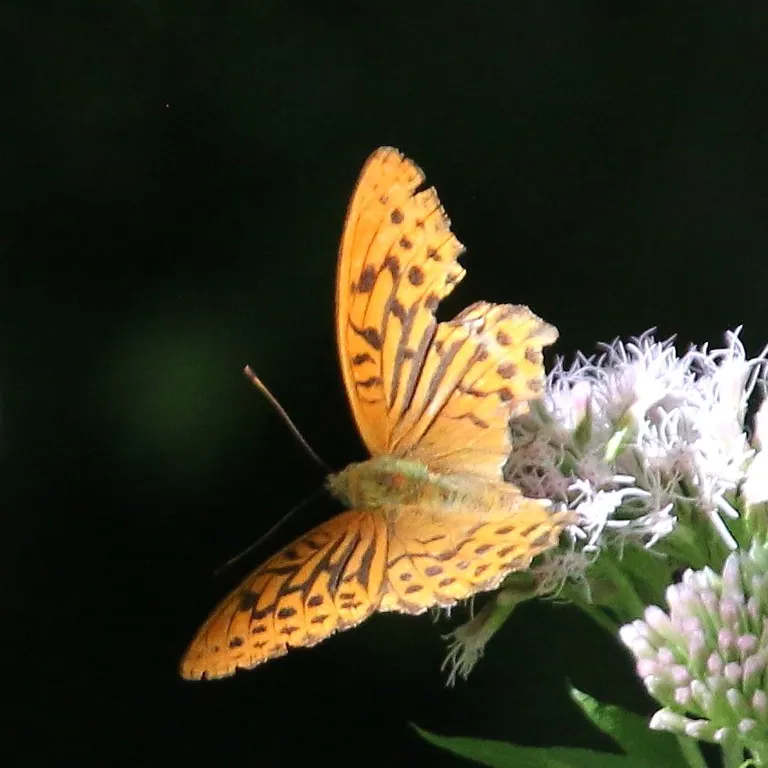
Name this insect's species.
Argynnis paphia
